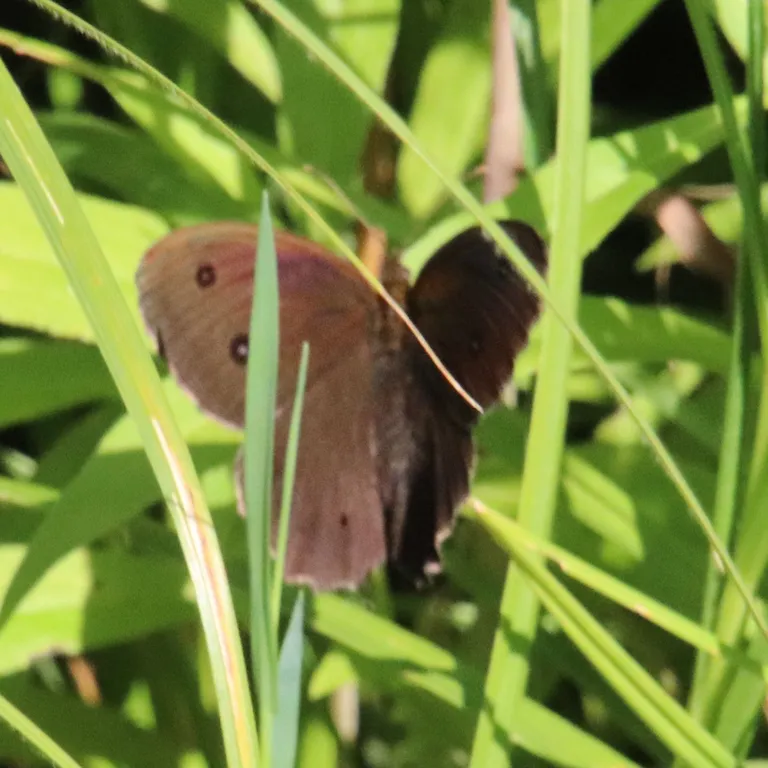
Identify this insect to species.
Minois dryas
